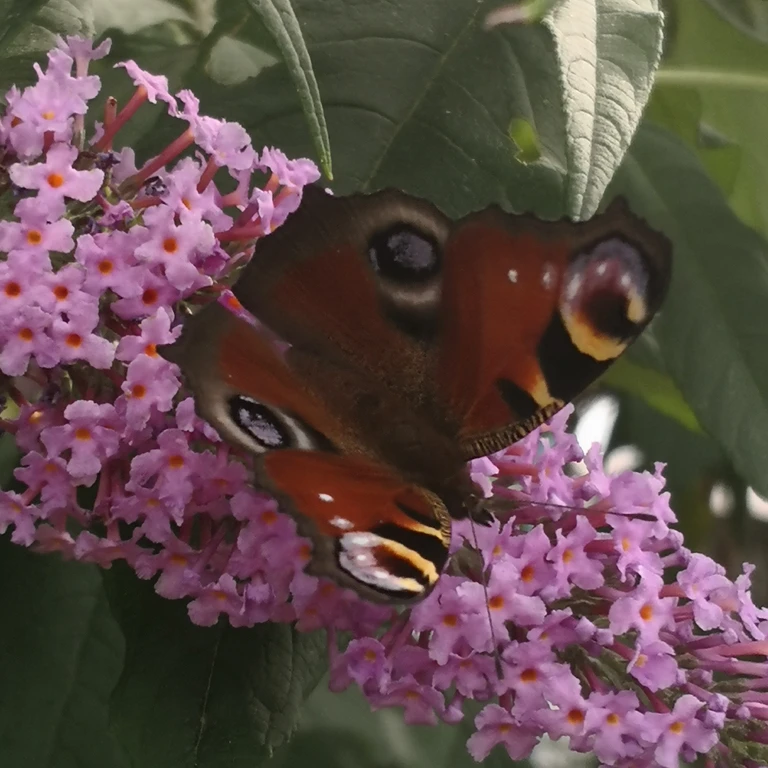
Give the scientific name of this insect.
Aglais io
